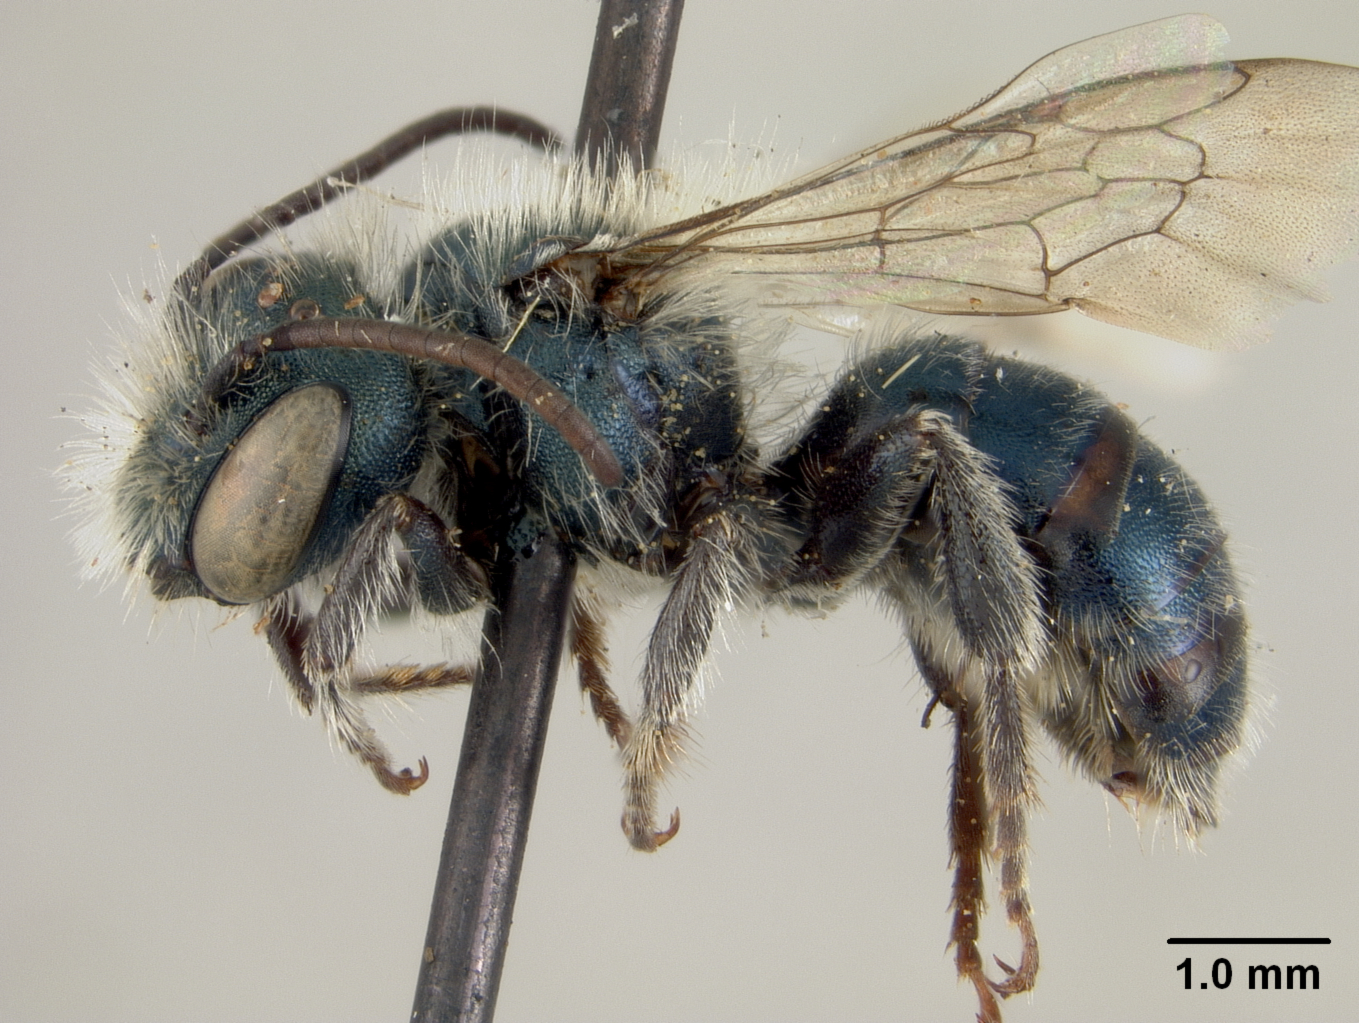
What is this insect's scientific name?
Osmia michiganensis
